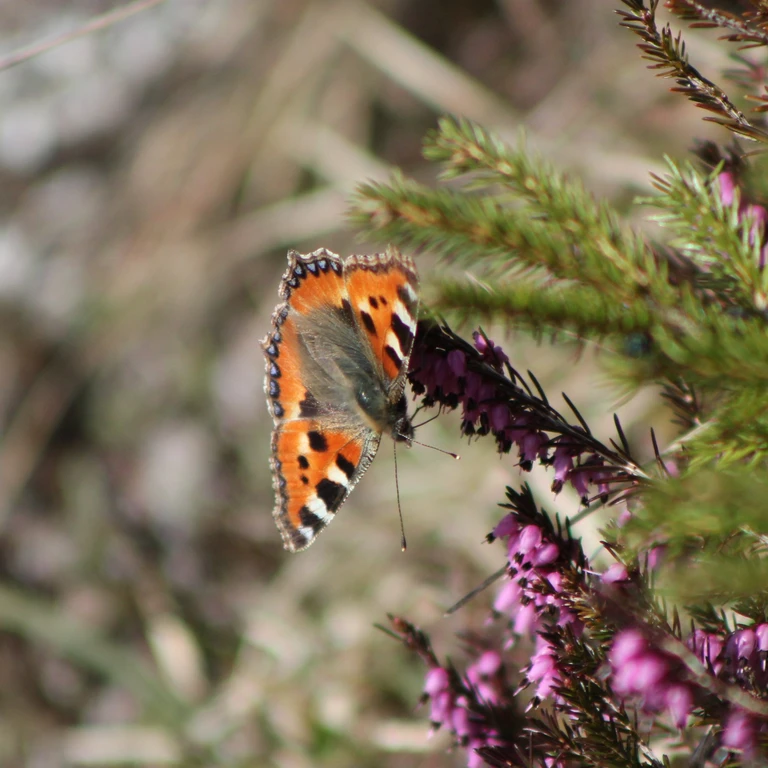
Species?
Aglais urticae
